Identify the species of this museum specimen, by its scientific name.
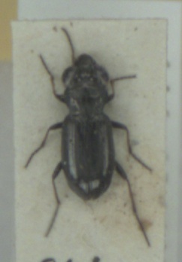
Notiophilus palustris
